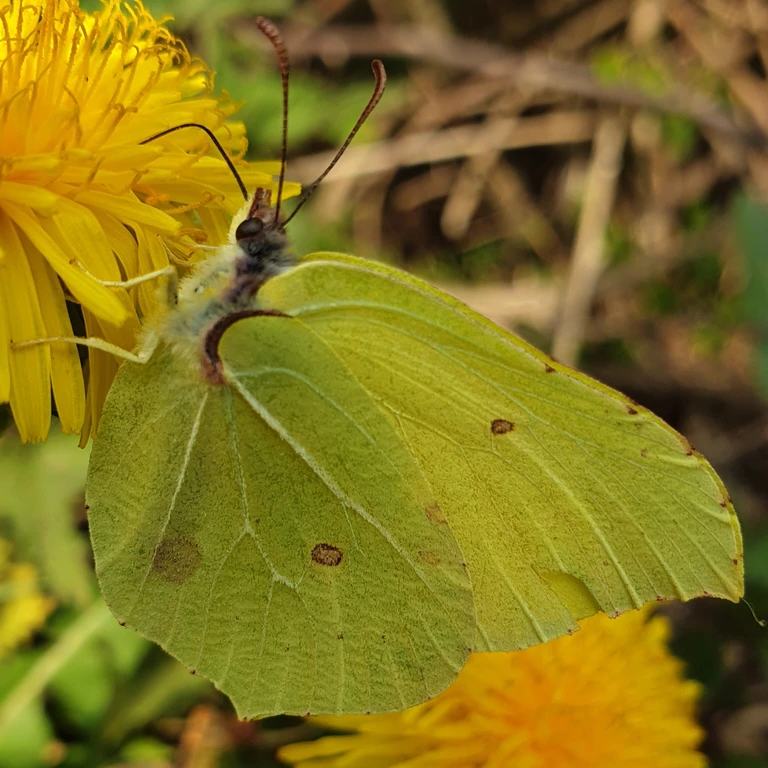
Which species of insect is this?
Gonepteryx rhamni
